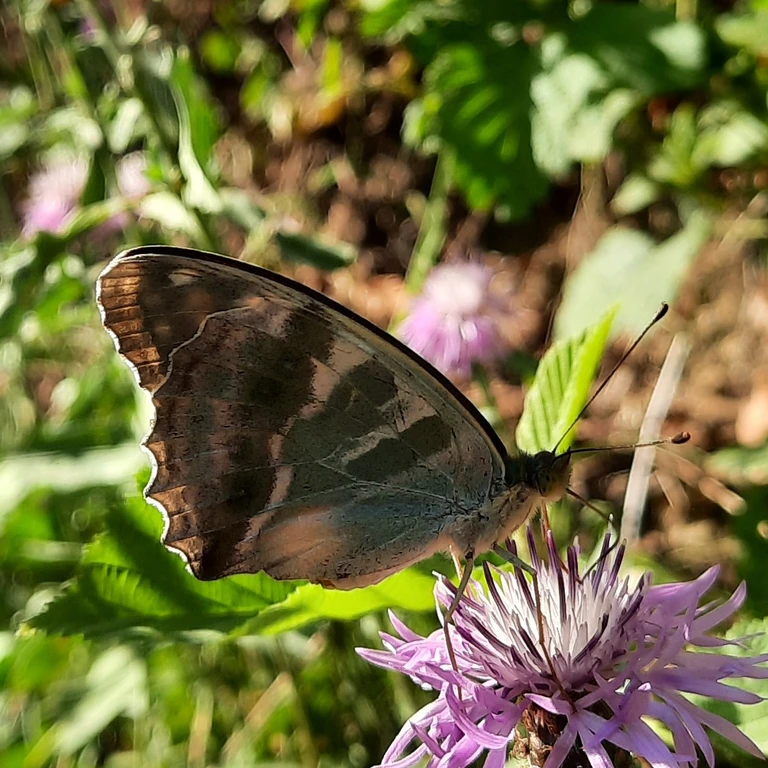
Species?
Argynnis paphia
